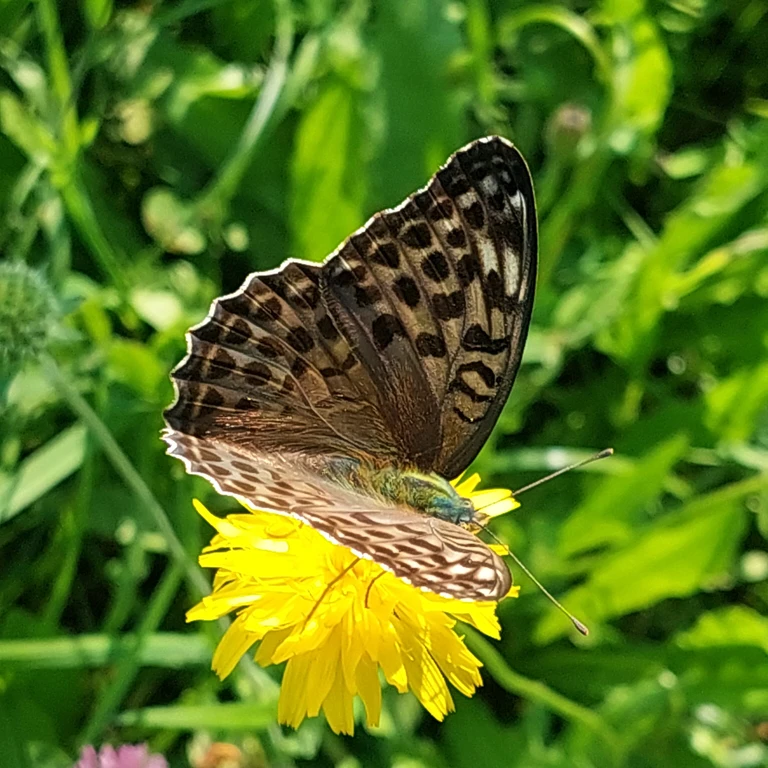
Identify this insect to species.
Argynnis paphia
